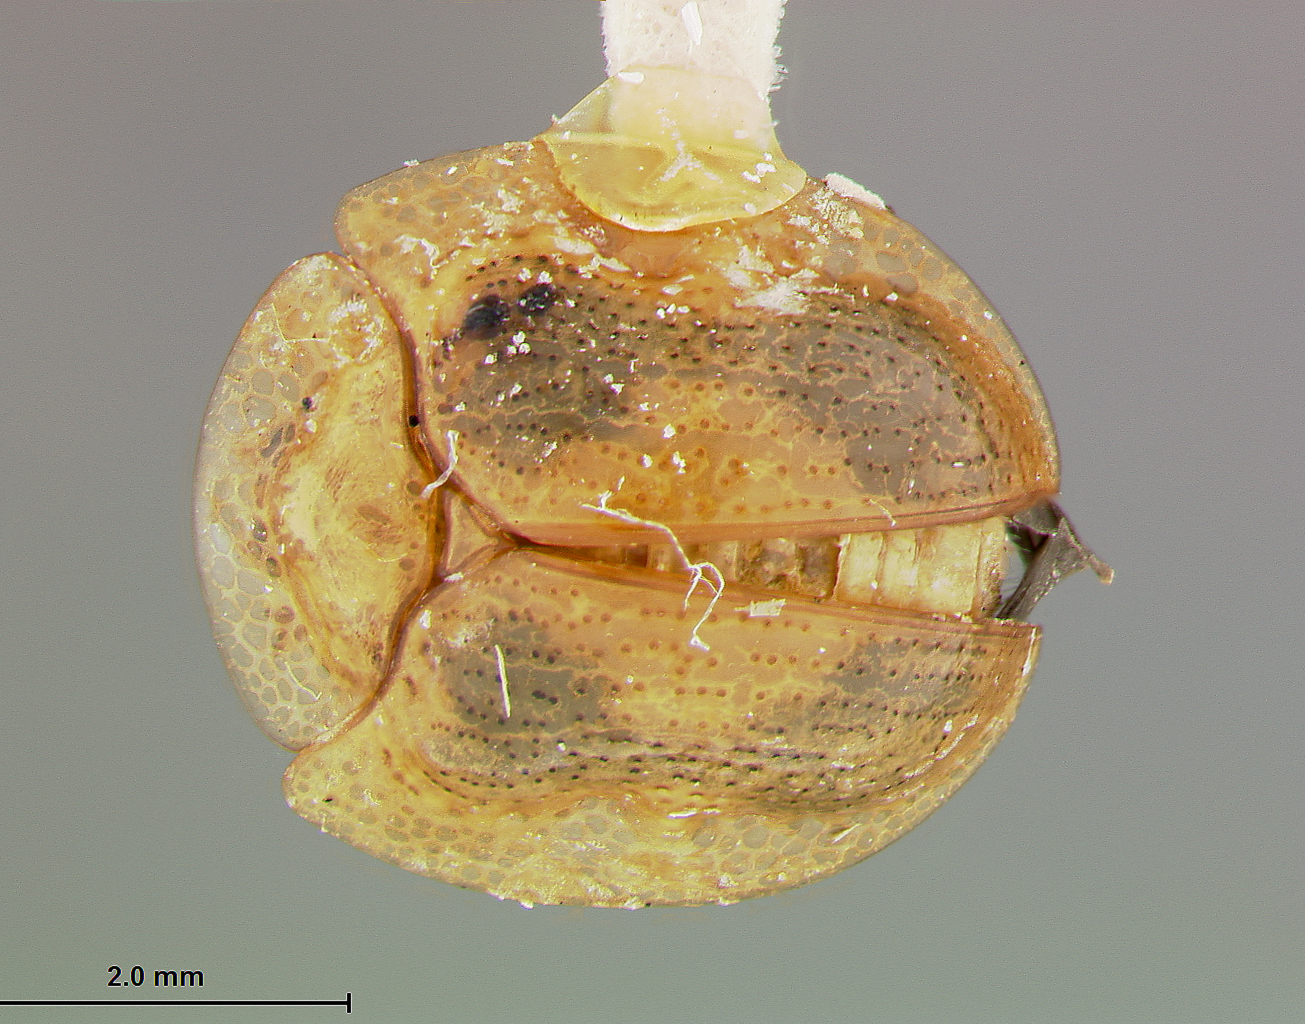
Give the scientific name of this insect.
Metriona quadrisignata
